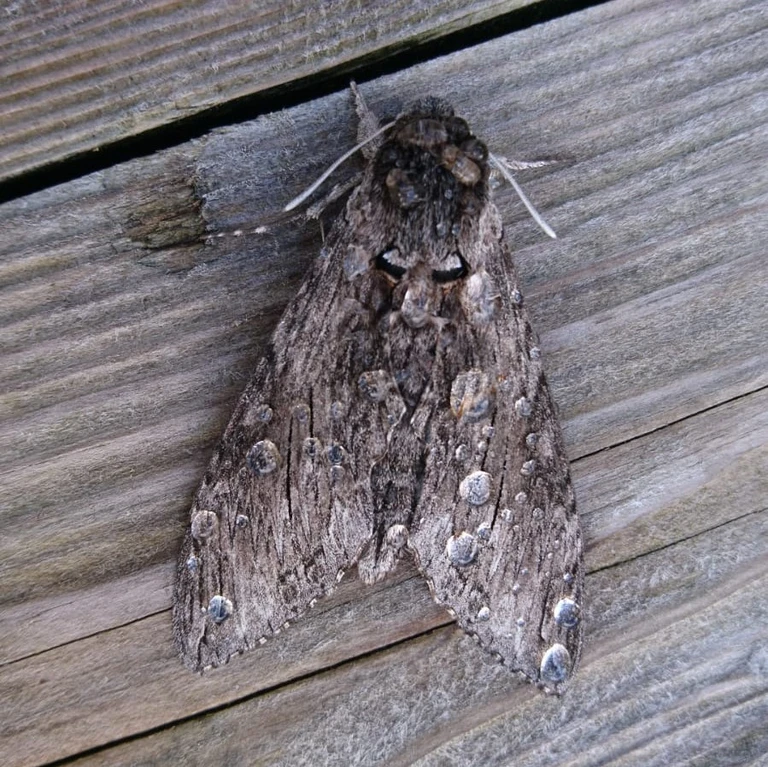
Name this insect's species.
Agrius convolvuli
